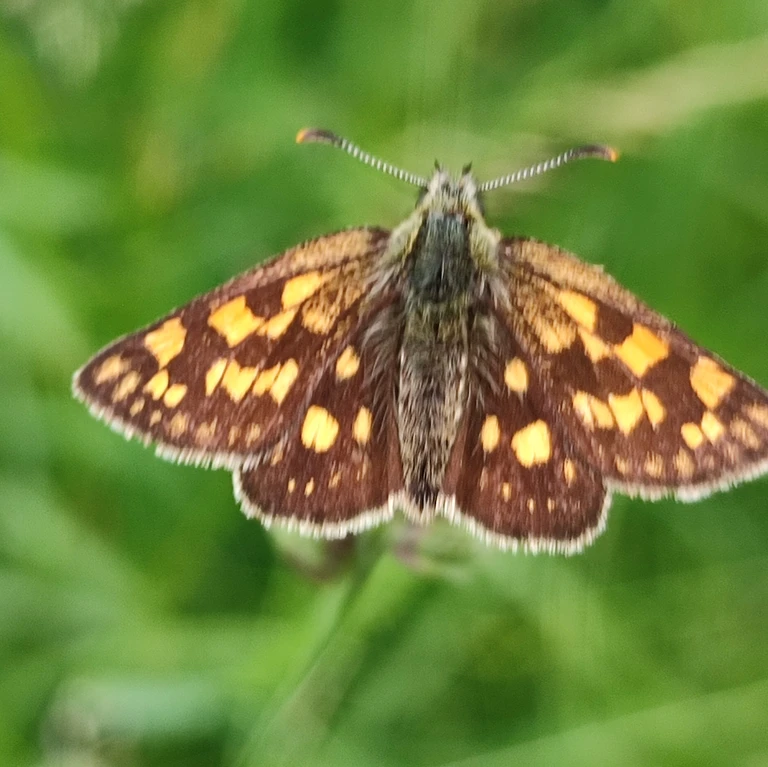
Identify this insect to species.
Carterocephalus palaemon
